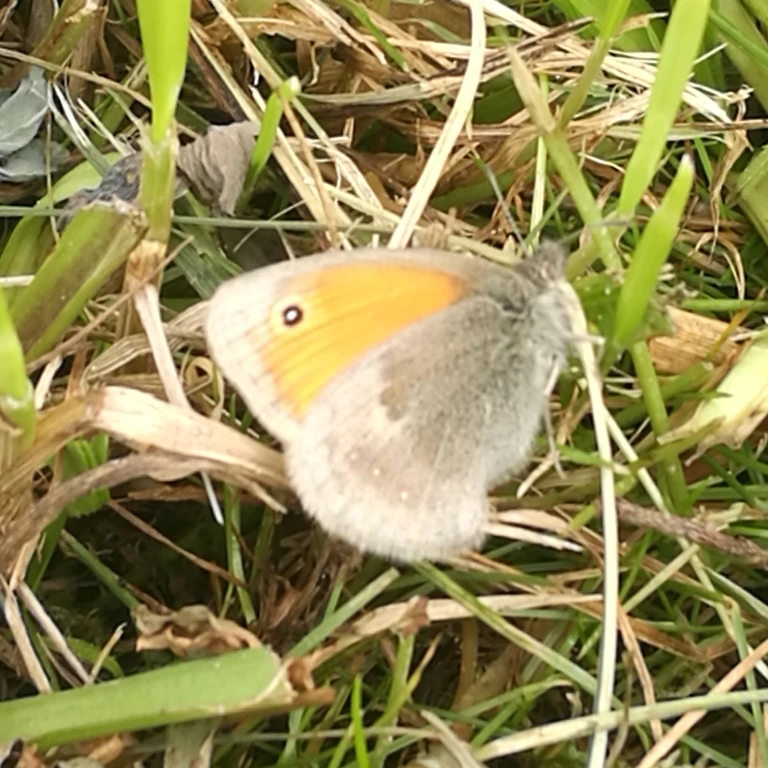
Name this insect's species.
Coenonympha pamphilus
